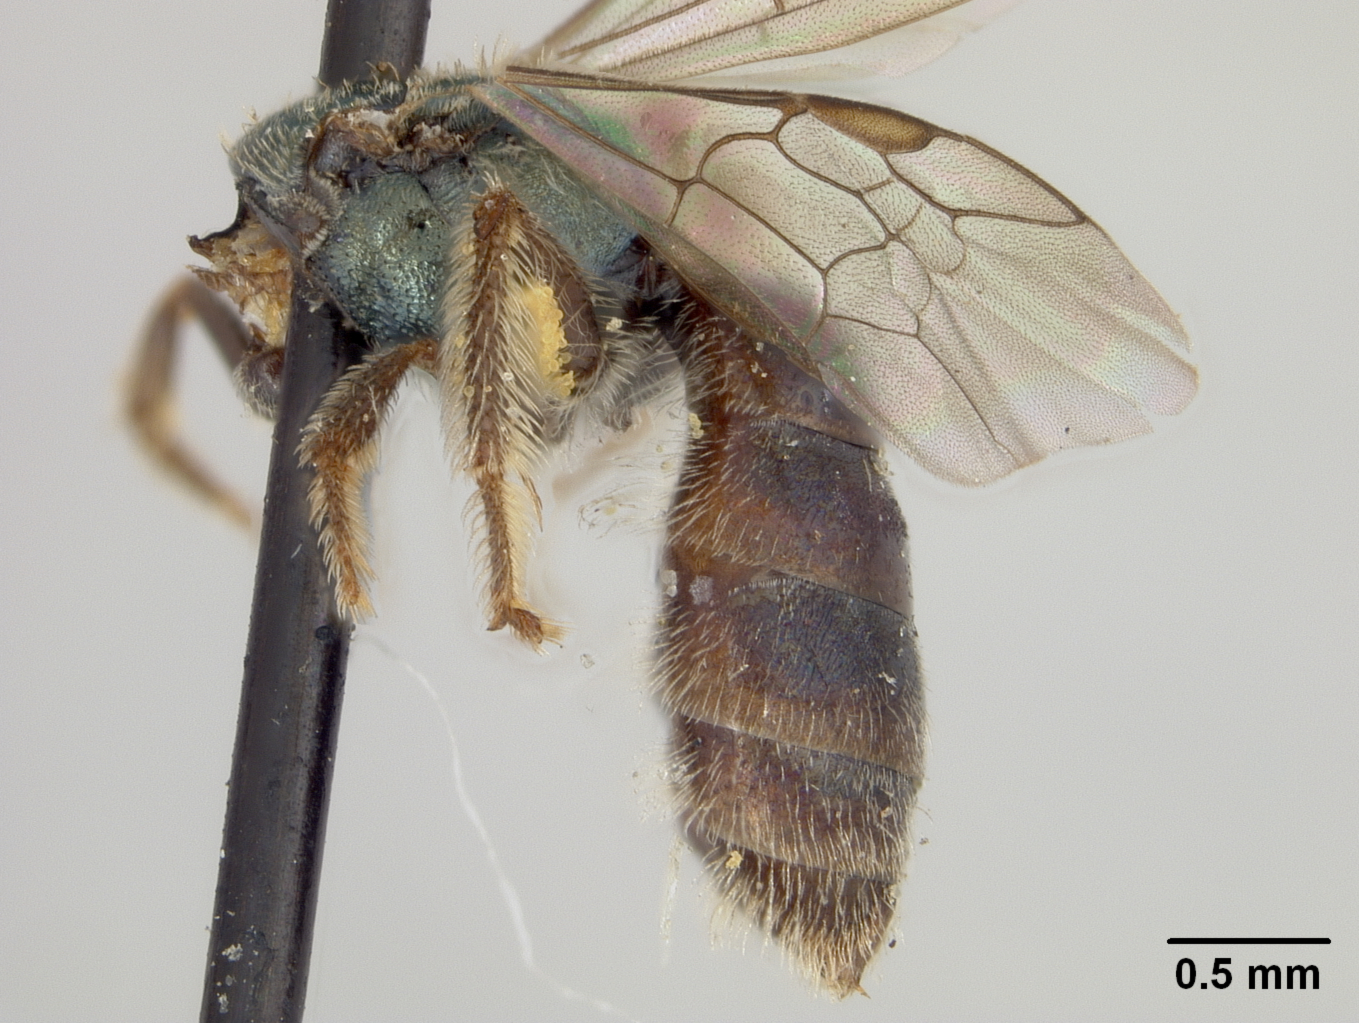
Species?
Halictus hypochlorus
